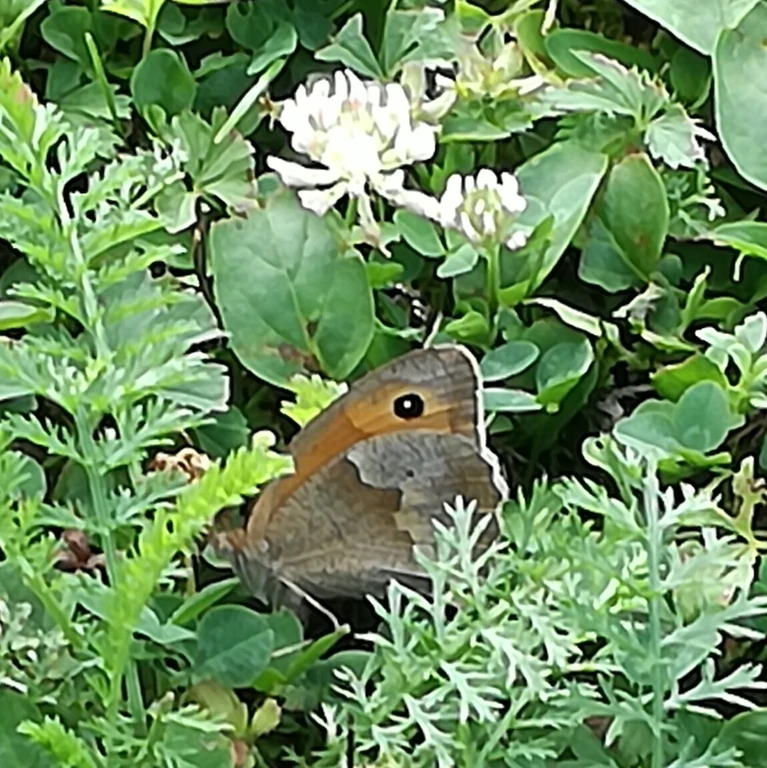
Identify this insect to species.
Maniola jurtina
